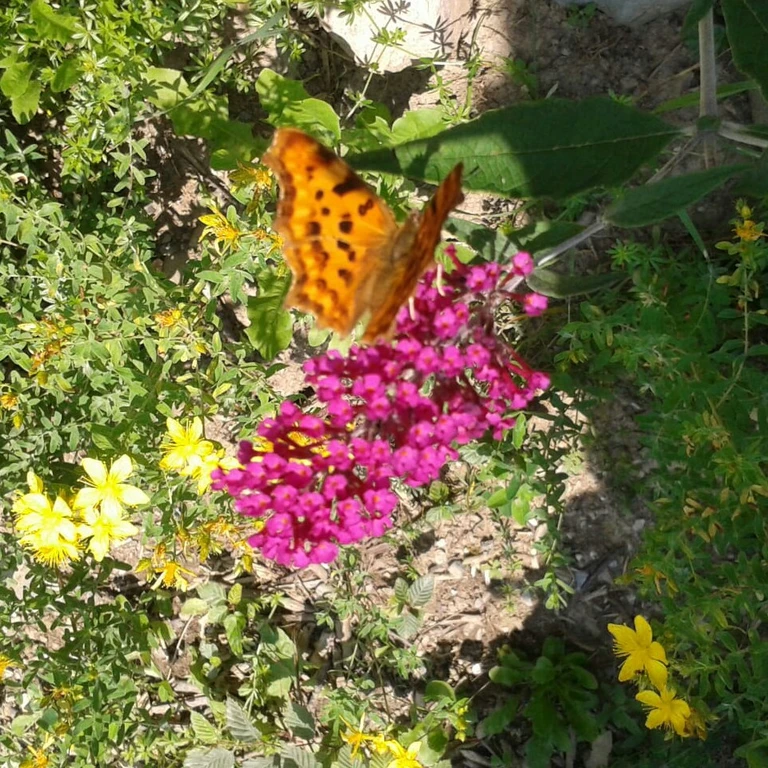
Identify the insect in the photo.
Polygonia c-album
